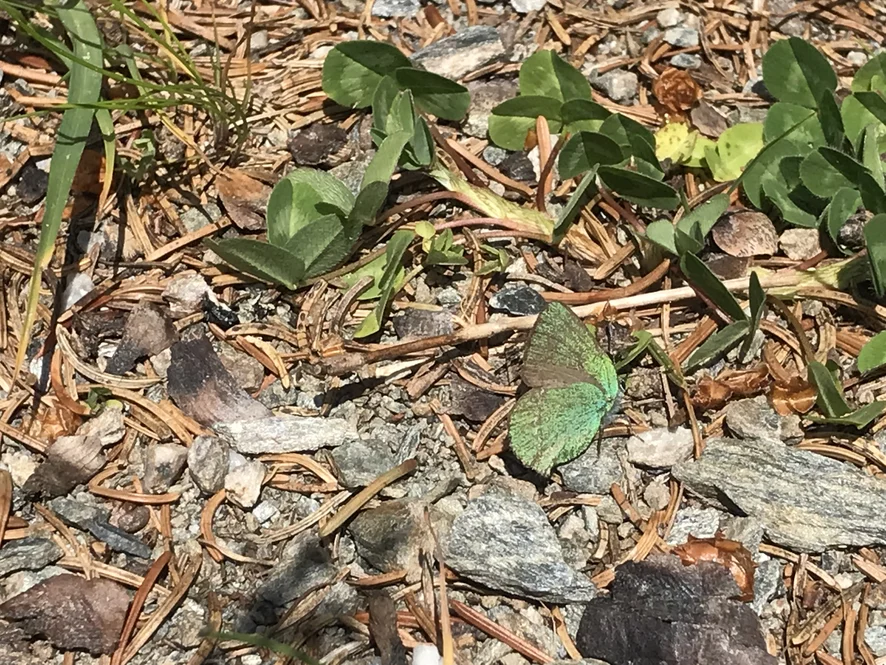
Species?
Callophrys rubi
